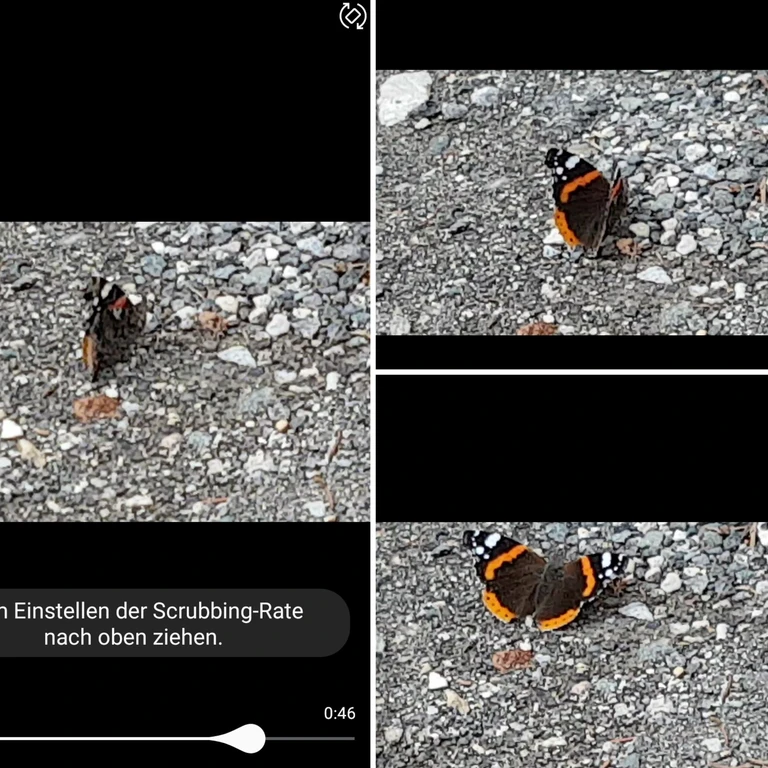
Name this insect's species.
Vanessa atalanta
